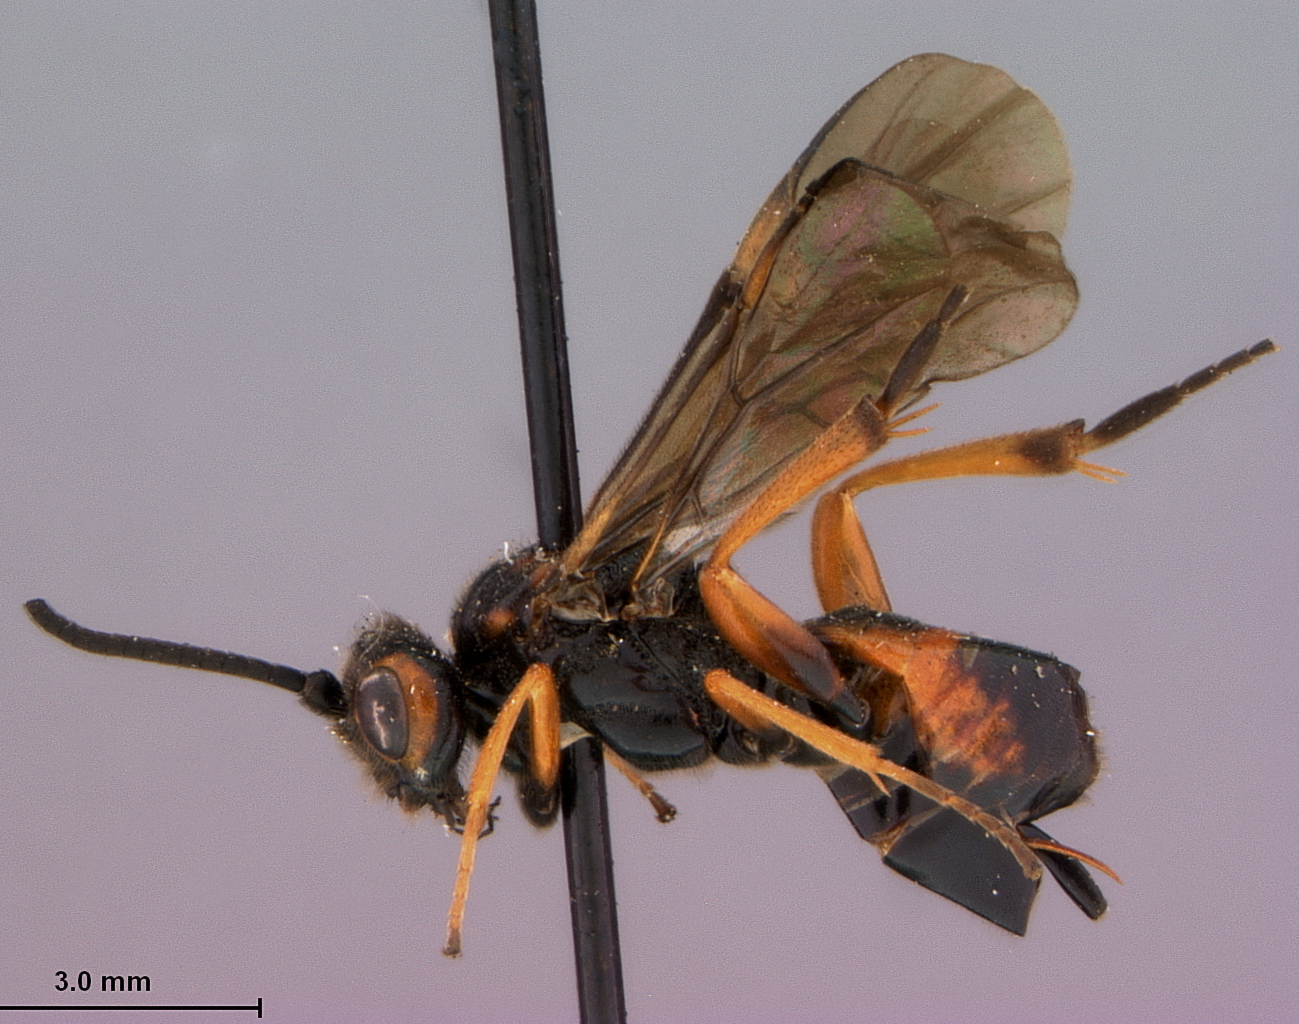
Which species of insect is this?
Cardiochiles rufostigma
